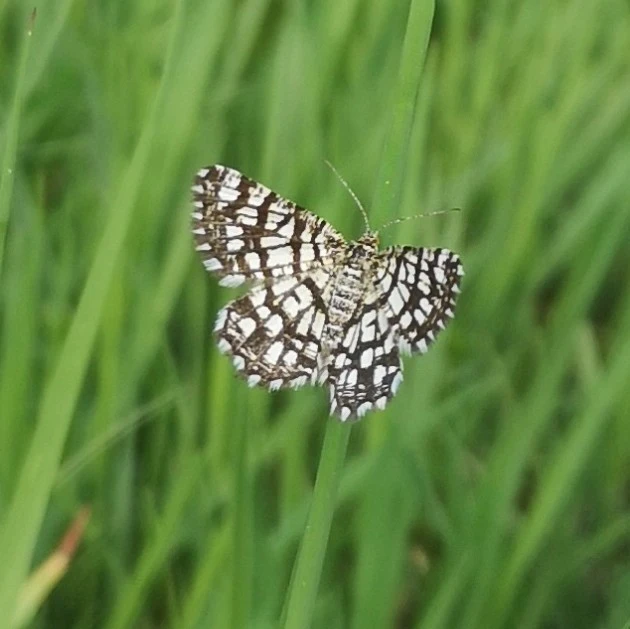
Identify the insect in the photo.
Chiasmia clathrata
